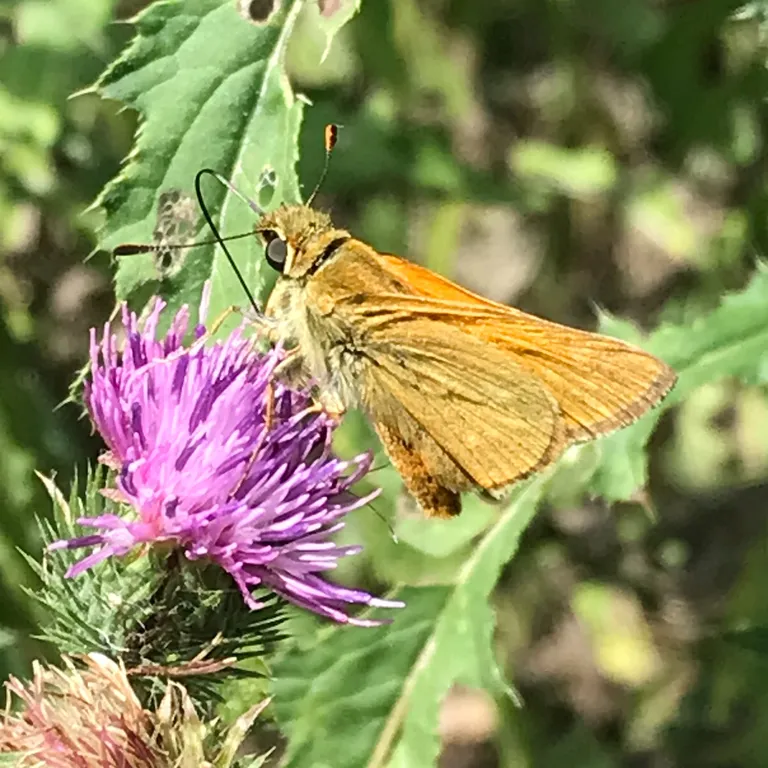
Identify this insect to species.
Ochlodes sylvanus (also Ochlodes venata)
